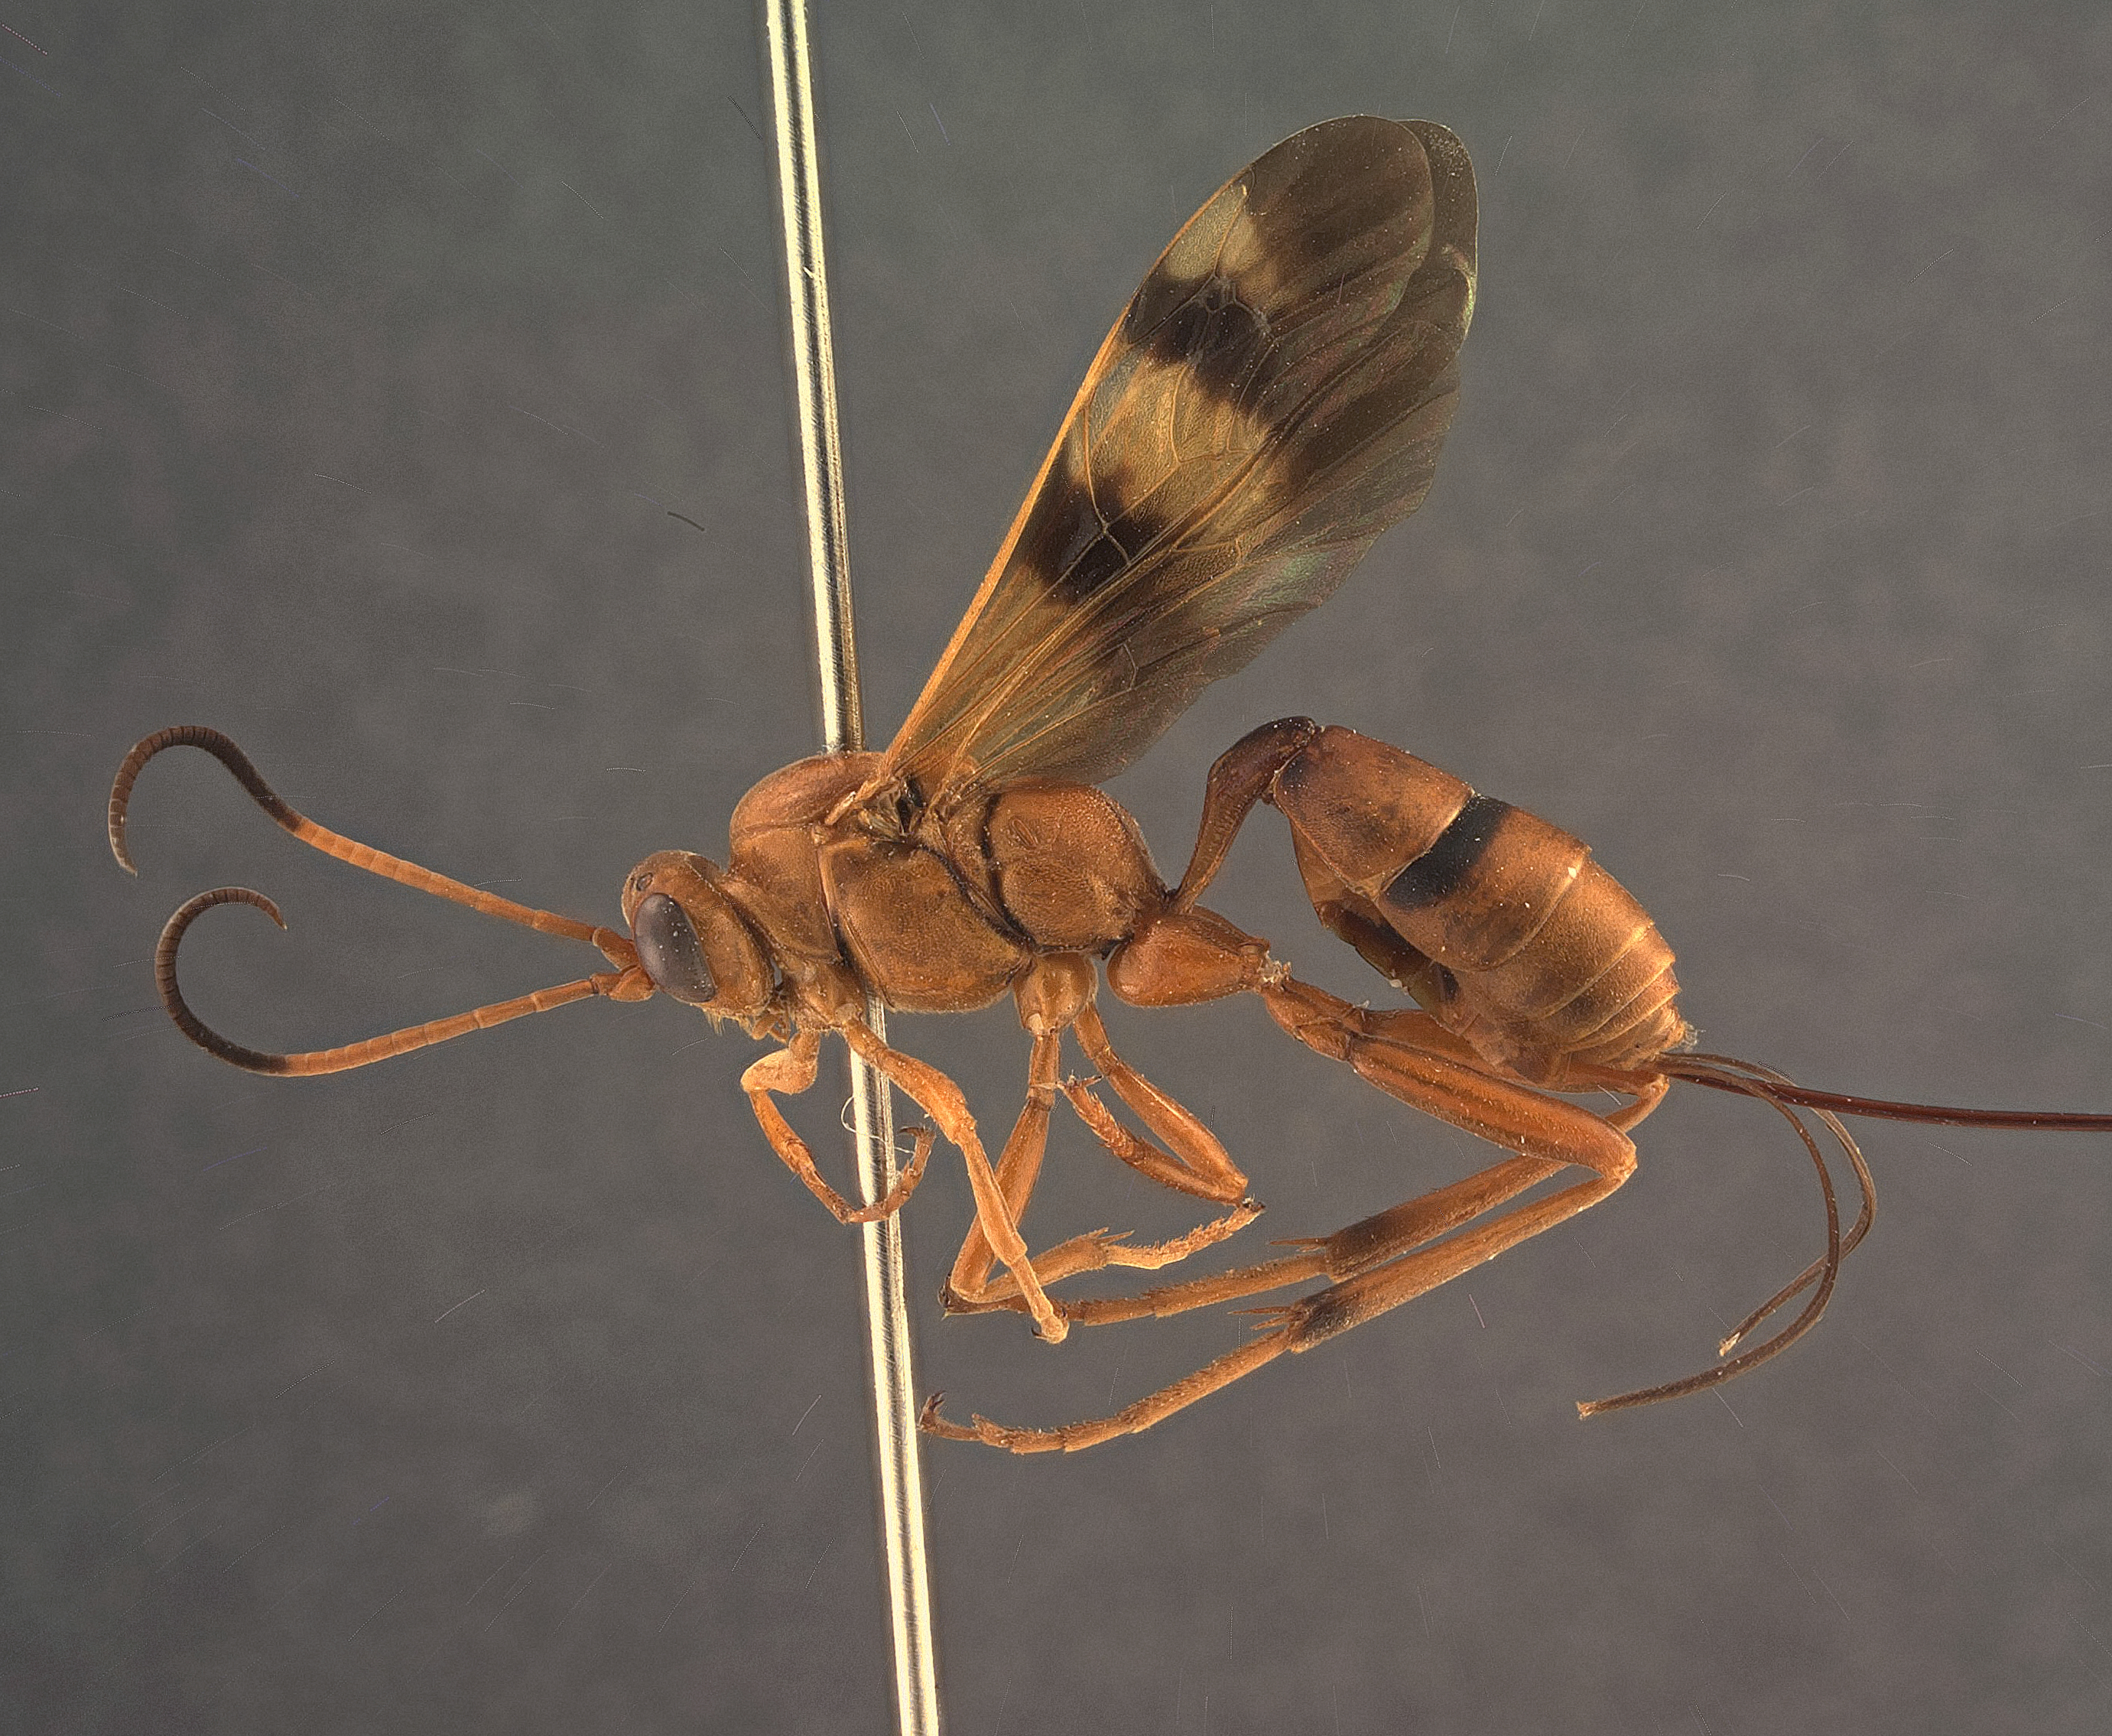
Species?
Compsocryptus jamiesoni
